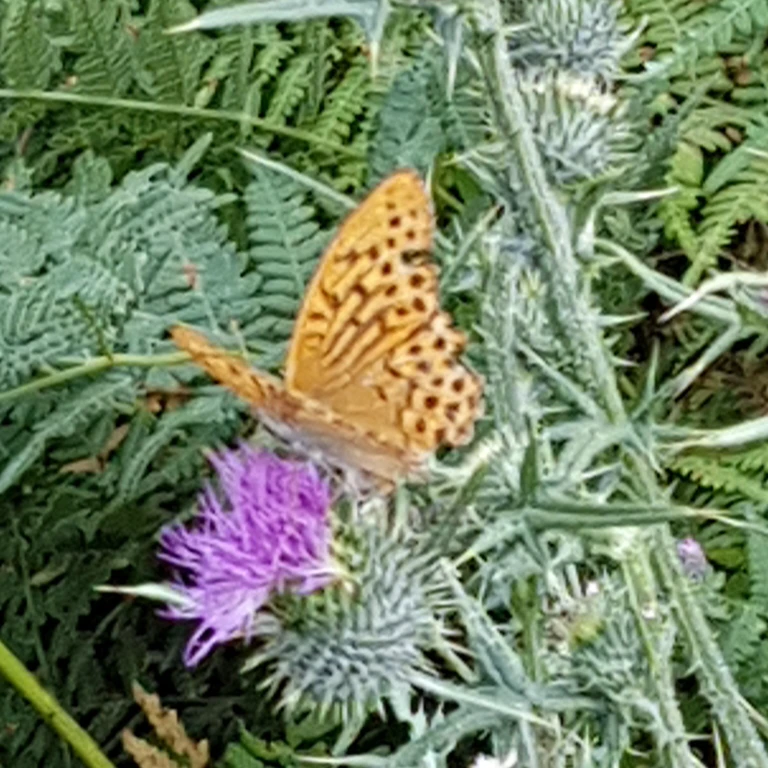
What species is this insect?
Argynnis paphia
